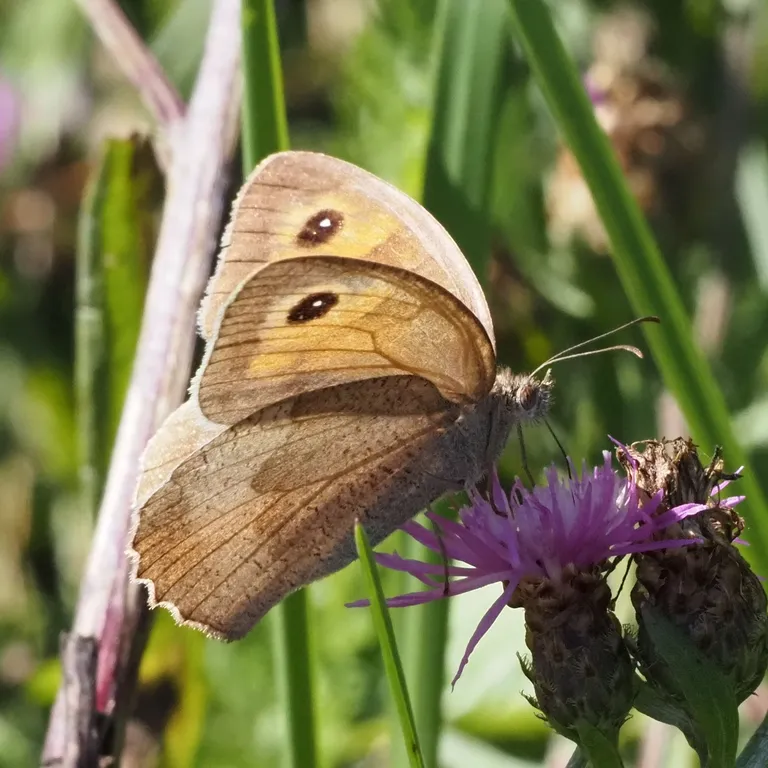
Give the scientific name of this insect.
Maniola jurtina
